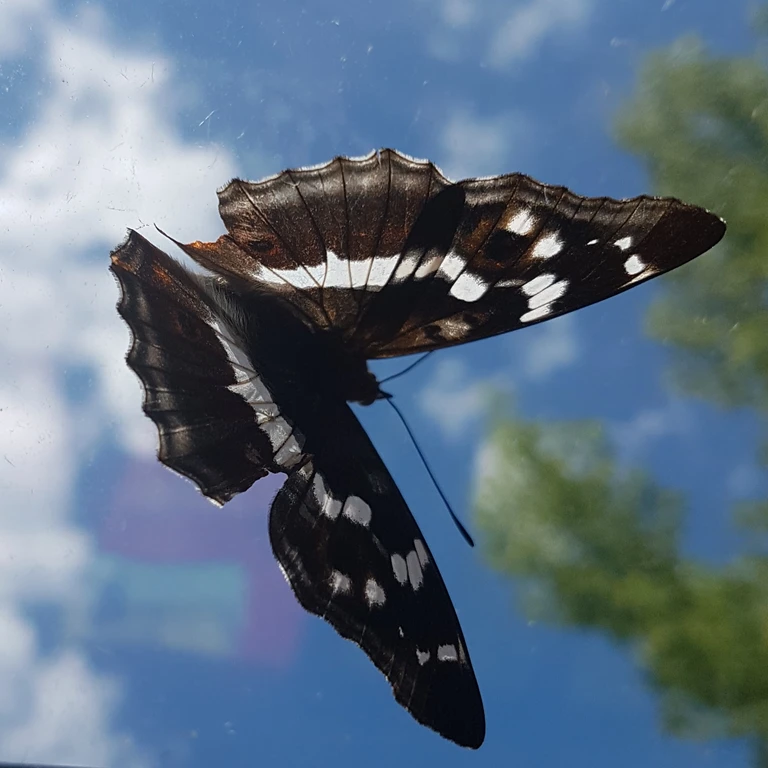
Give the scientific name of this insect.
Apatura iris
